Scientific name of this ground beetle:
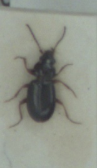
Bembidion obtusum
